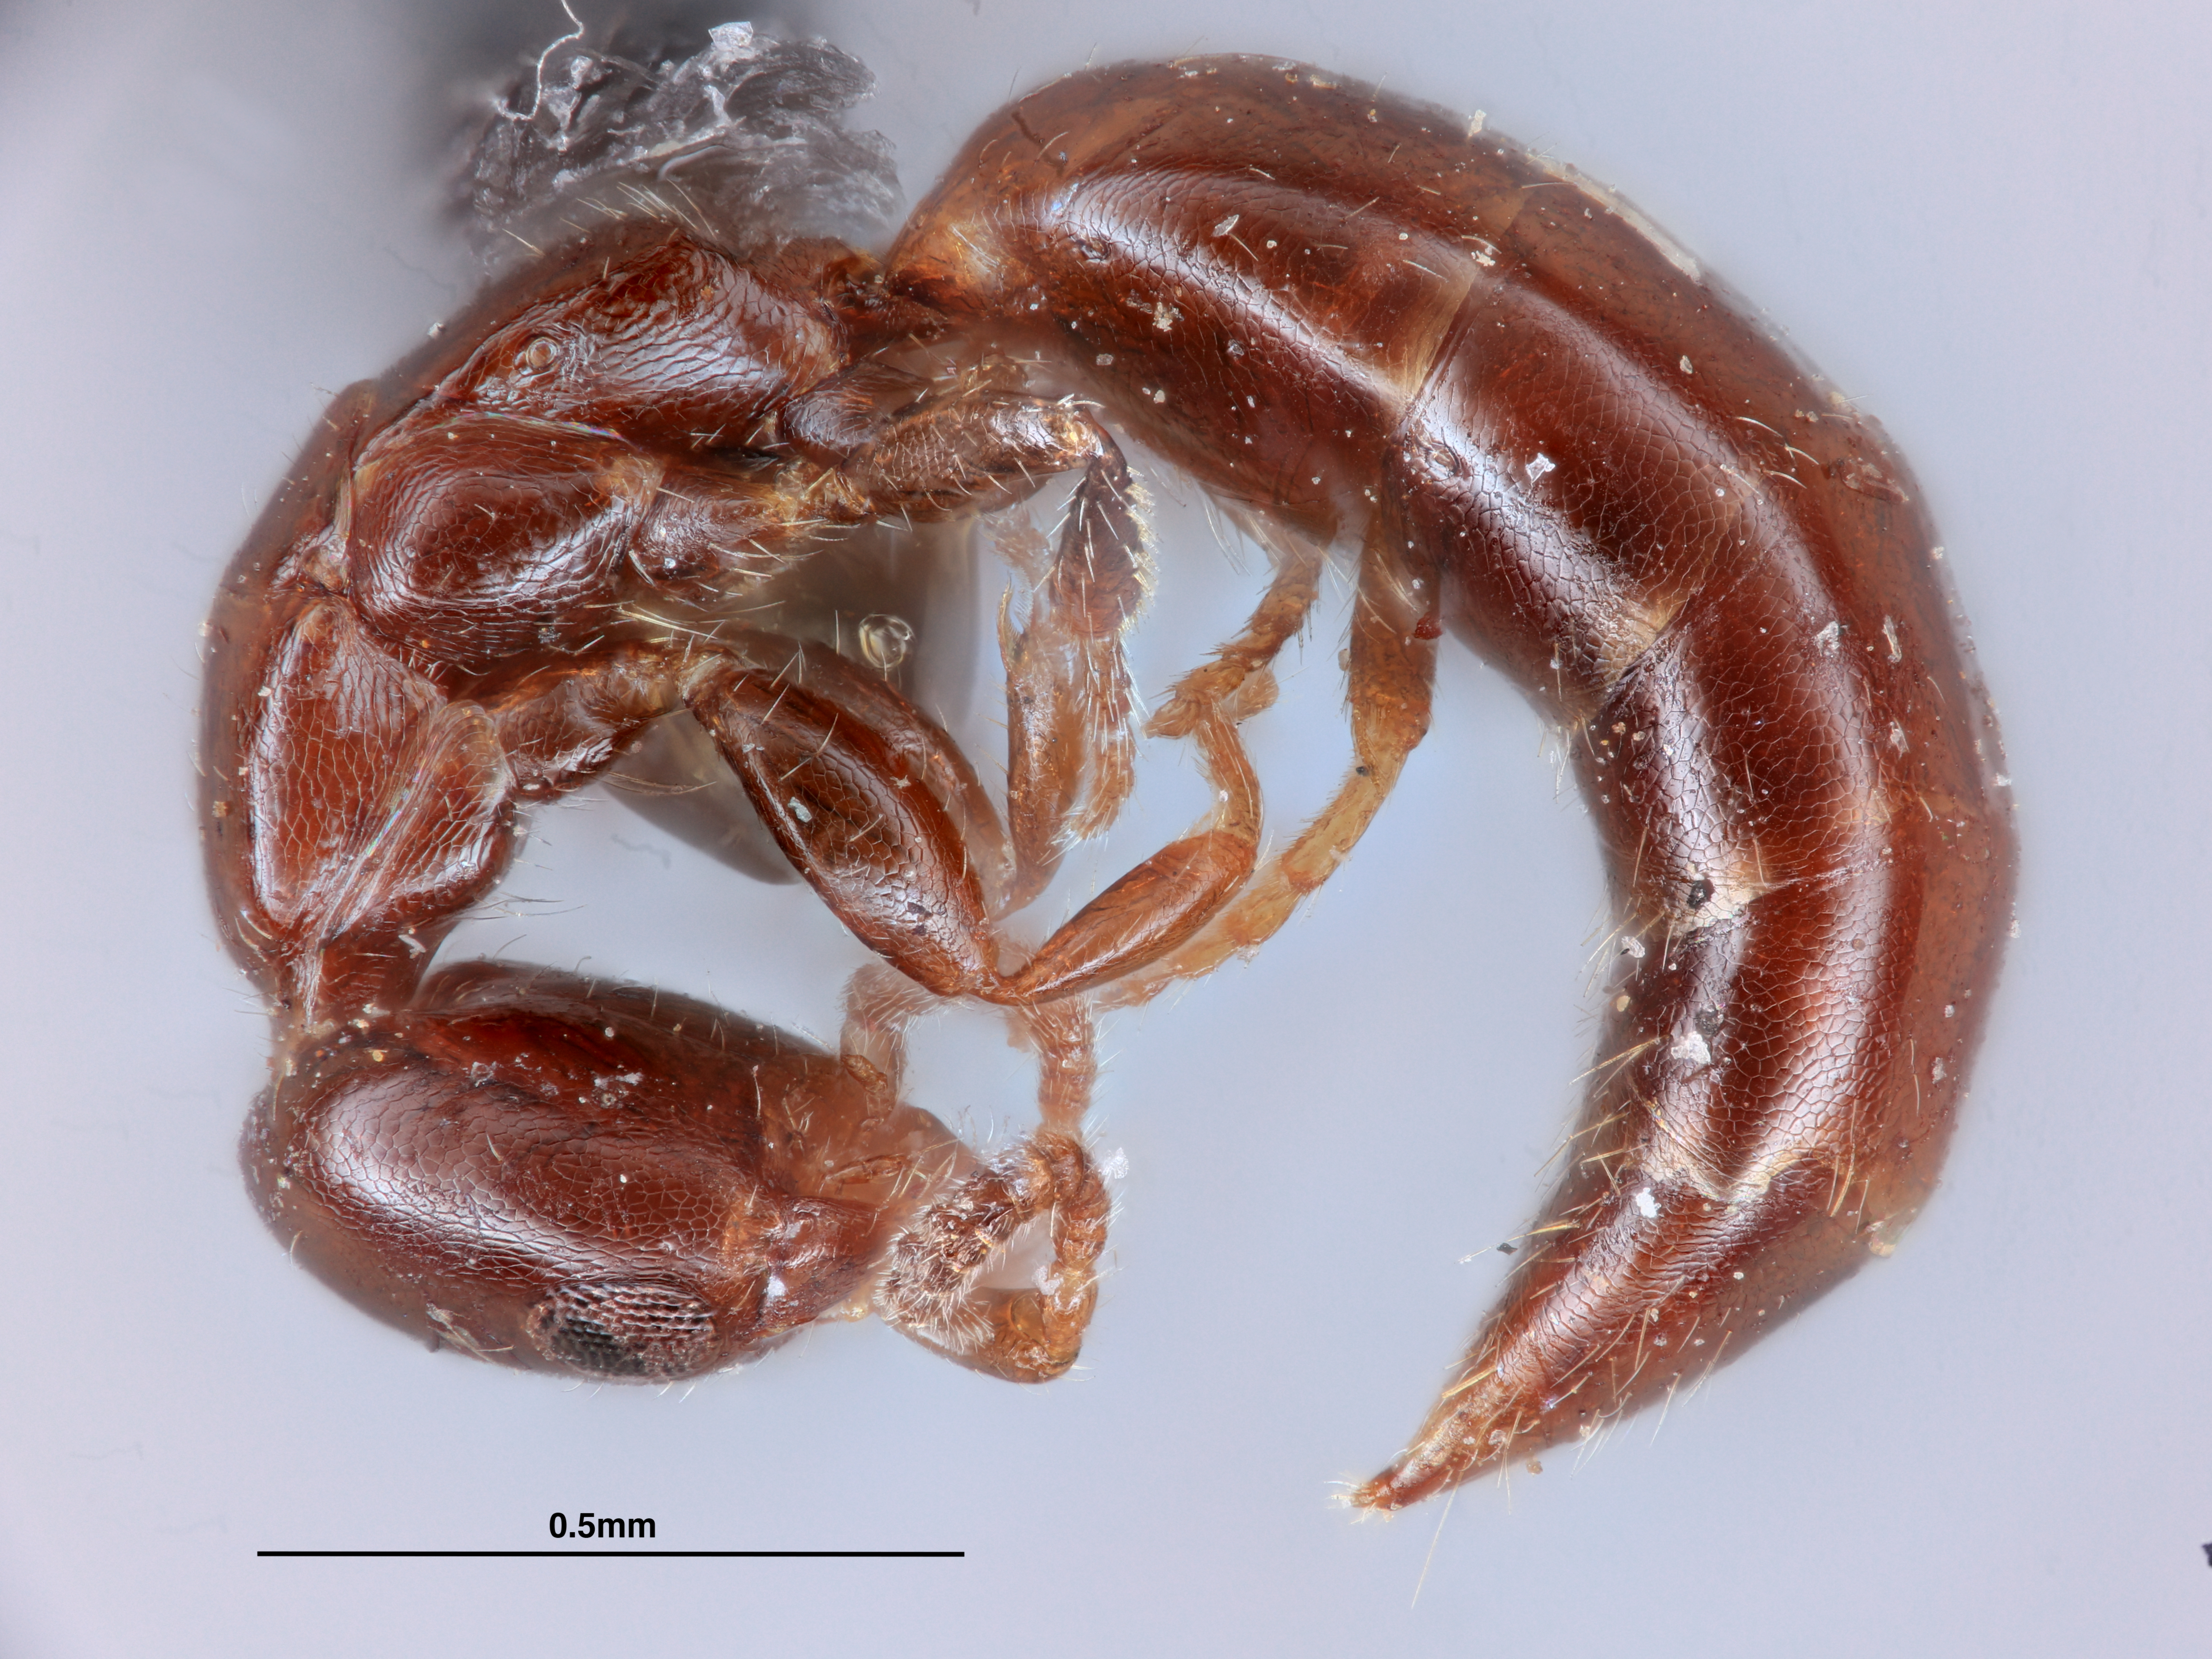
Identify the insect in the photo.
Sclerodermus perkinsi
